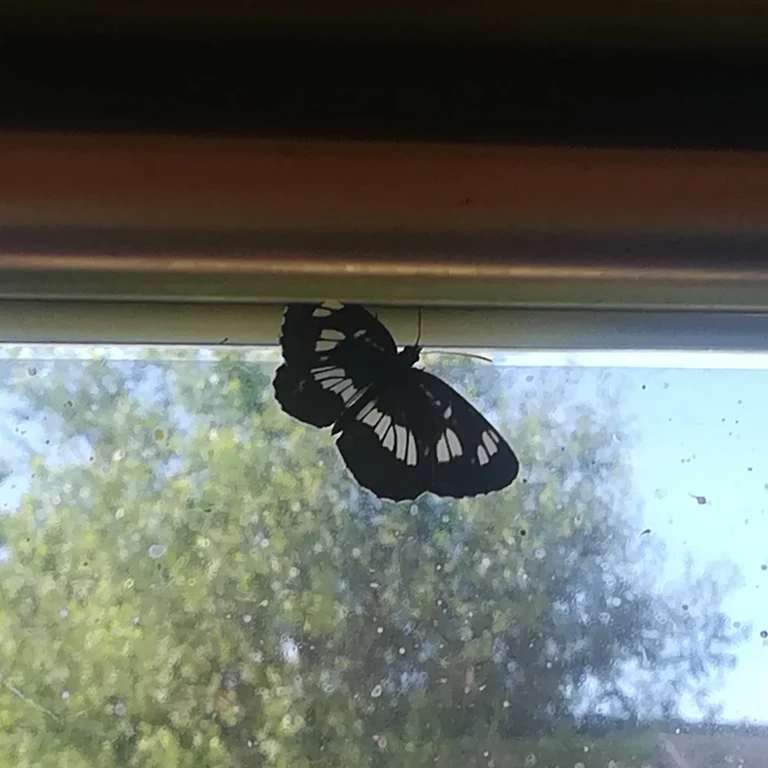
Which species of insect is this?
Neptis rivularis
